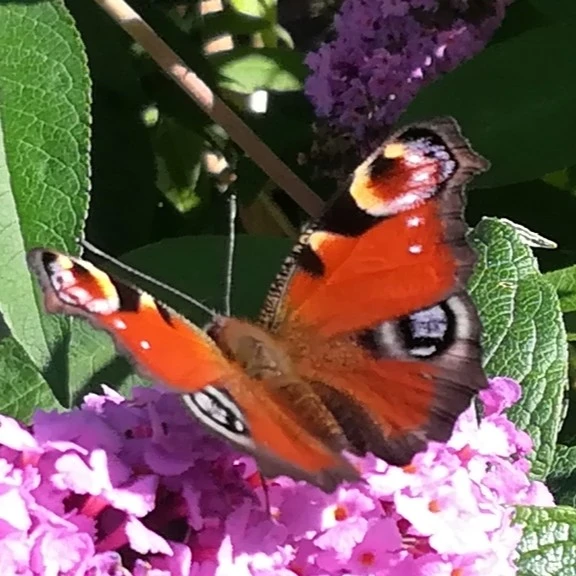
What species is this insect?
Aglais io
